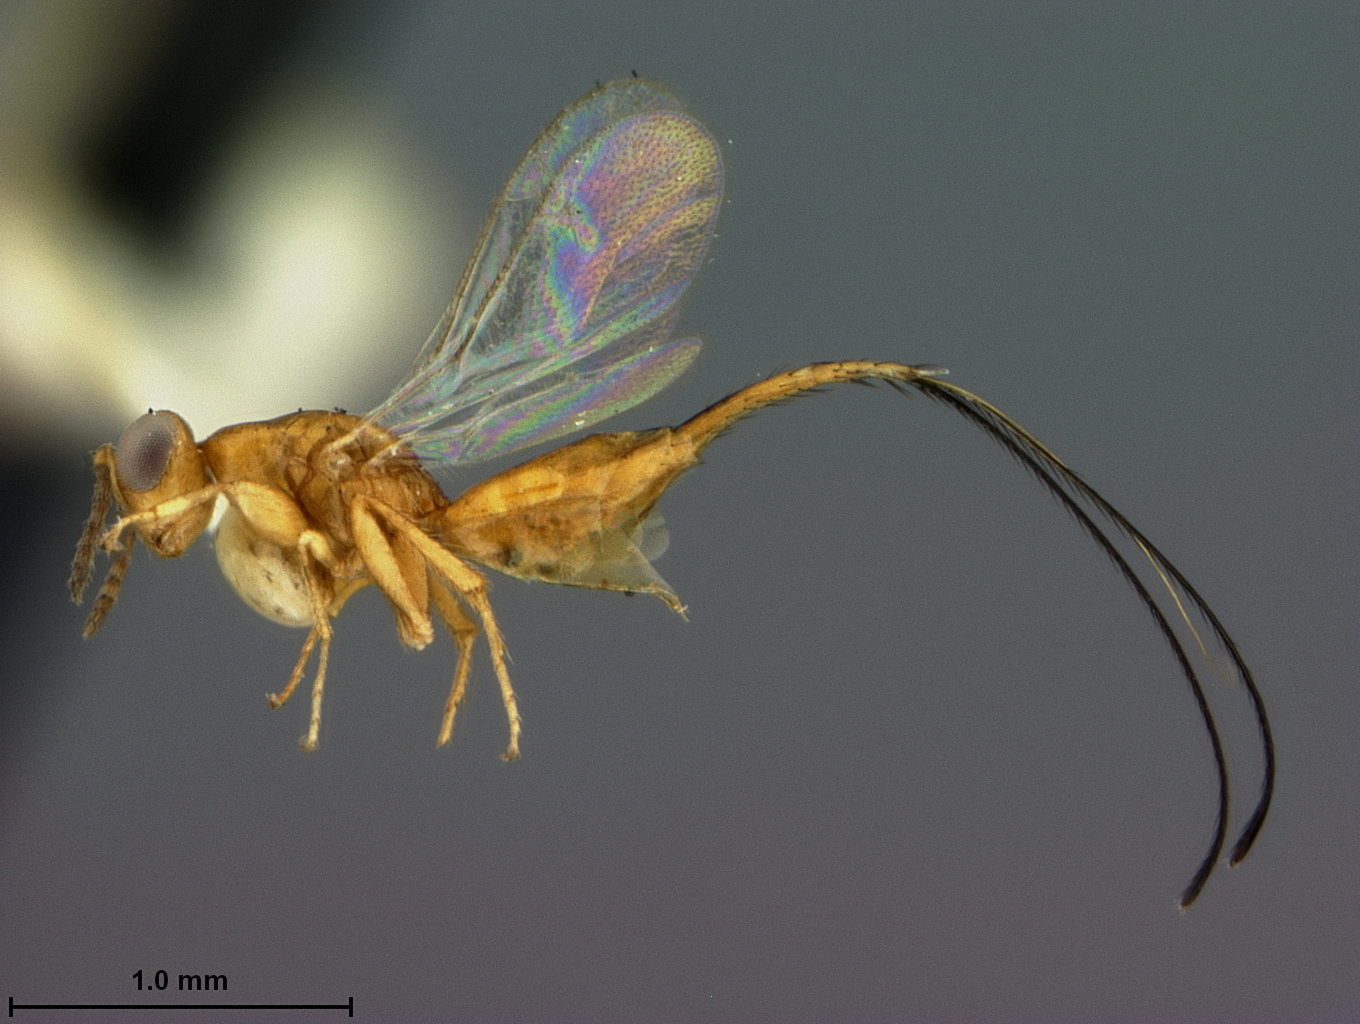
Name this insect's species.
Philotrypesis ficicola
